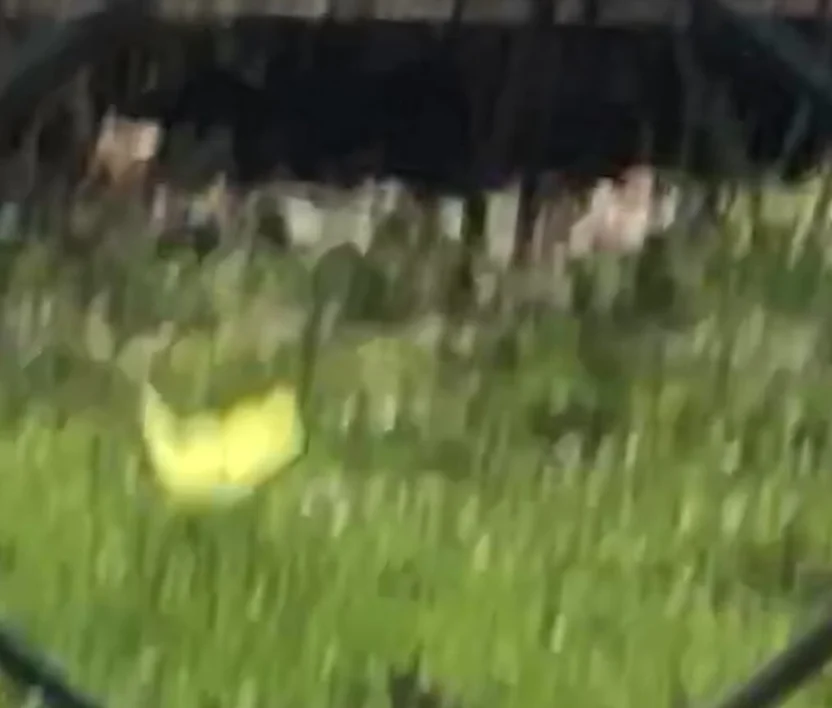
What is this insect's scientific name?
Gonepteryx rhamni
